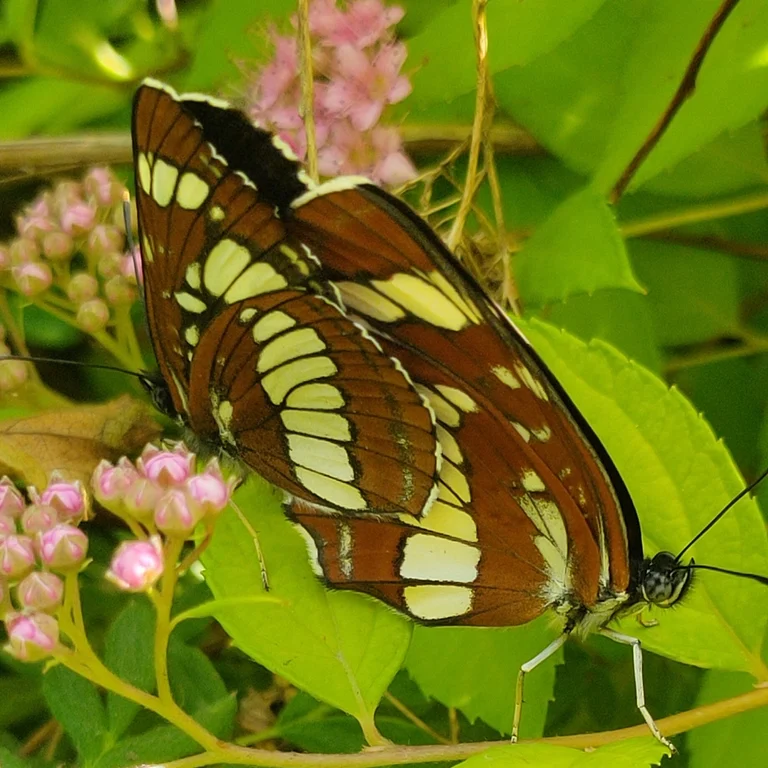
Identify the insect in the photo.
Neptis rivularis
